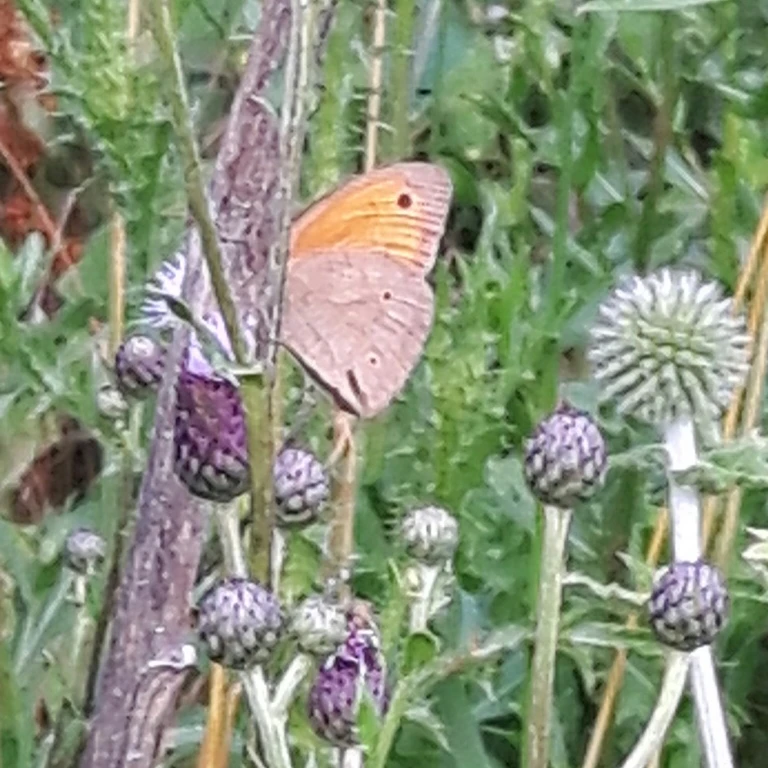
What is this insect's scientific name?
Maniola jurtina
